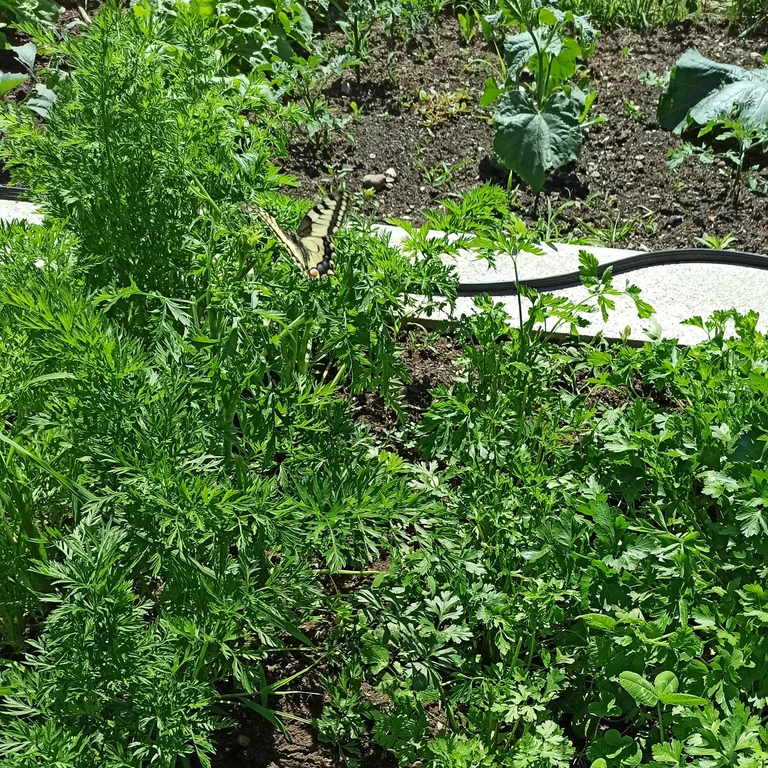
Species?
Papilio machaon
